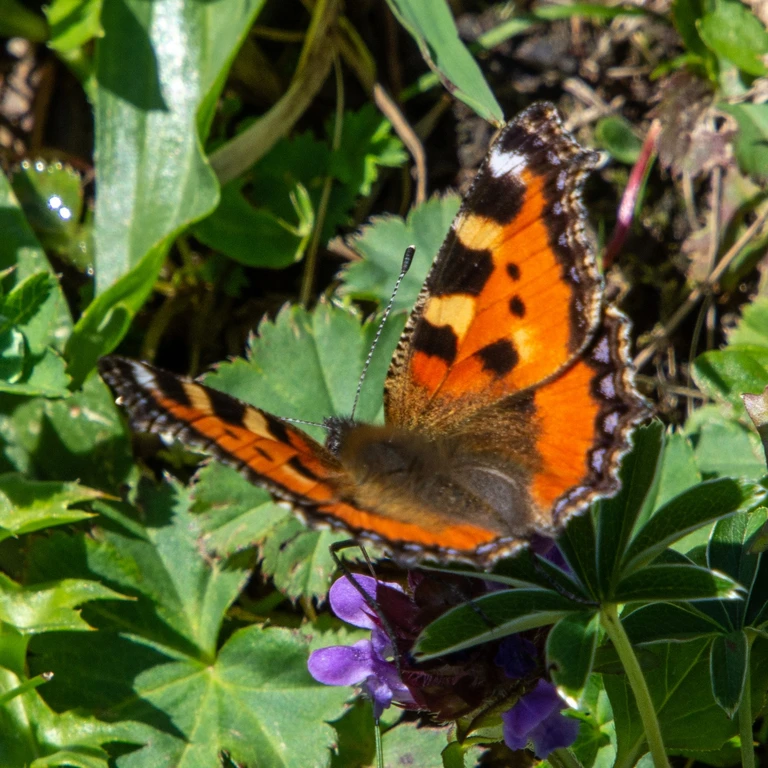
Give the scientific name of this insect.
Aglais urticae
